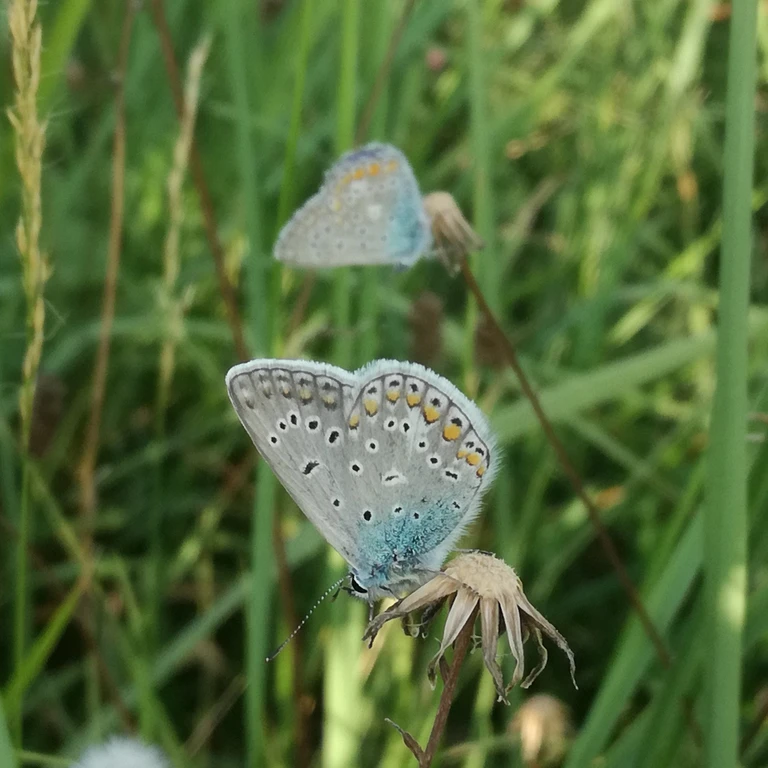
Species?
Polyommatus icarus
